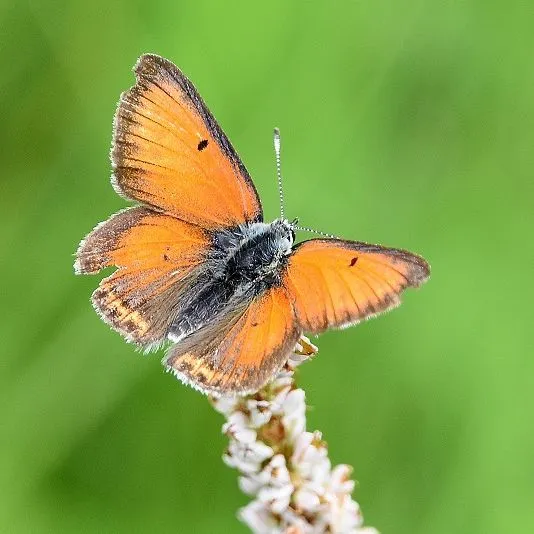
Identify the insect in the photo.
Lycaena hippothoe (also Palaeochrysophanus hippothoe)
